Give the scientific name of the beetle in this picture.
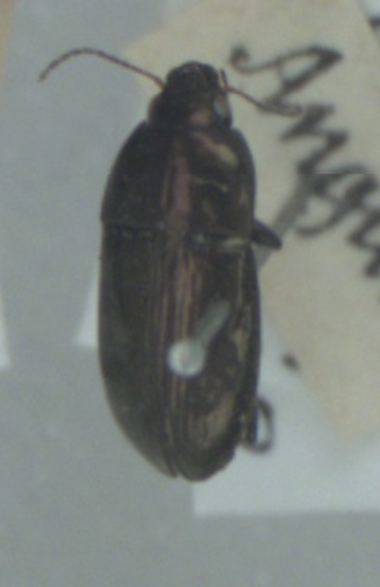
Amara aenea
